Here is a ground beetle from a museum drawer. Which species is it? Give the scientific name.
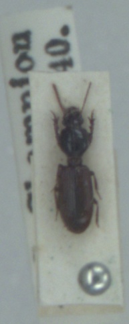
Clivina collaris
